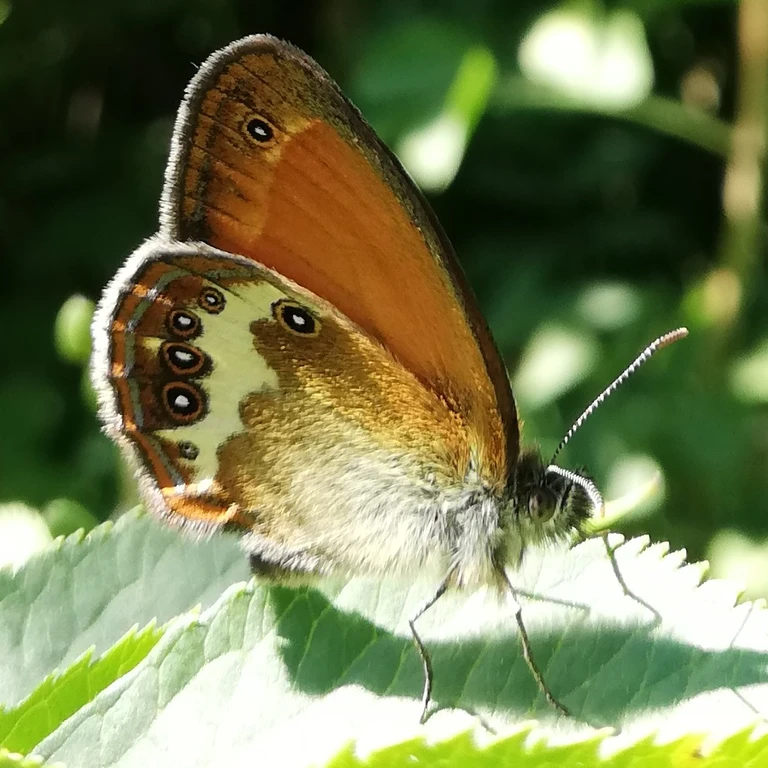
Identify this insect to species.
Coenonympha arcania
